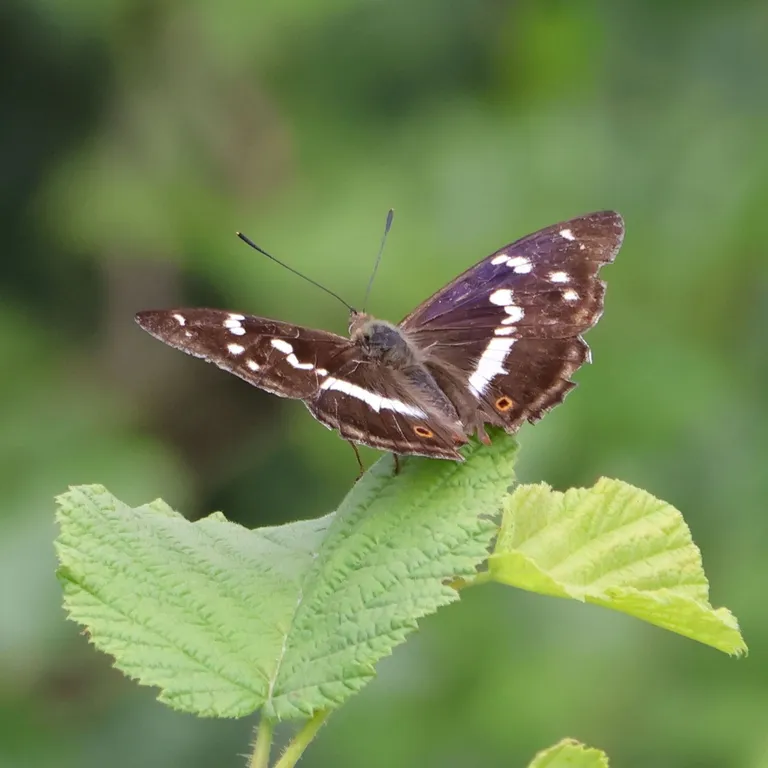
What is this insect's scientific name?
Apatura iris
